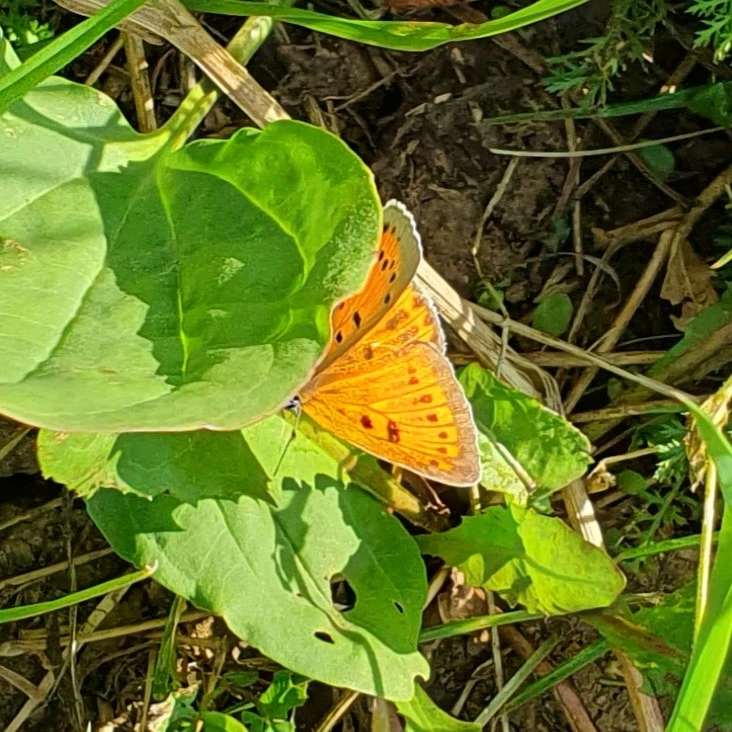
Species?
Lycaena dispar
